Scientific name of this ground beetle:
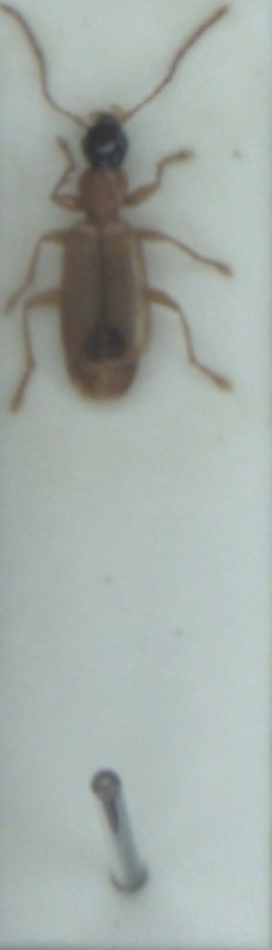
Demetrias monostigma
